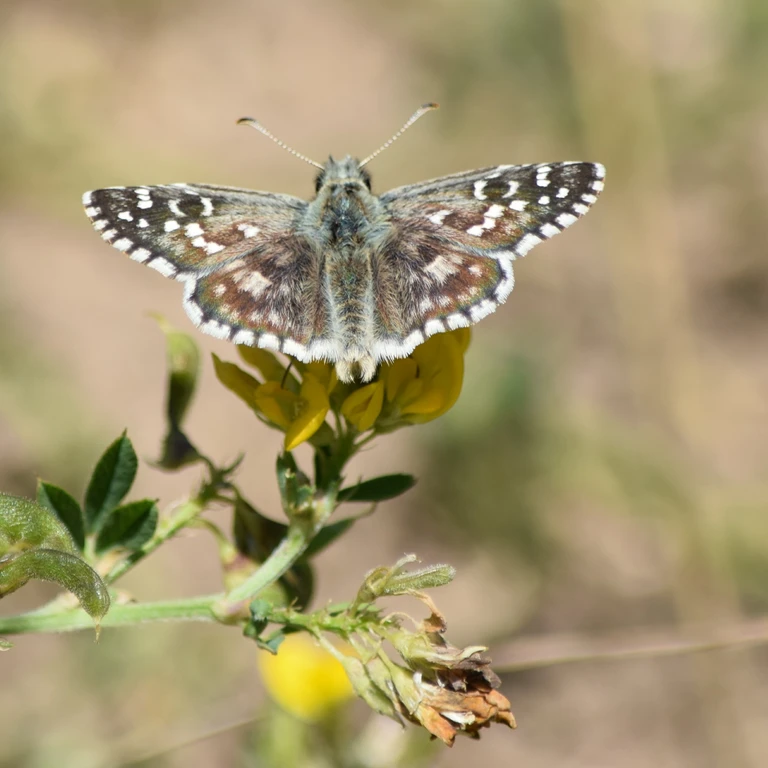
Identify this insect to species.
Pyrgus armoricanus
